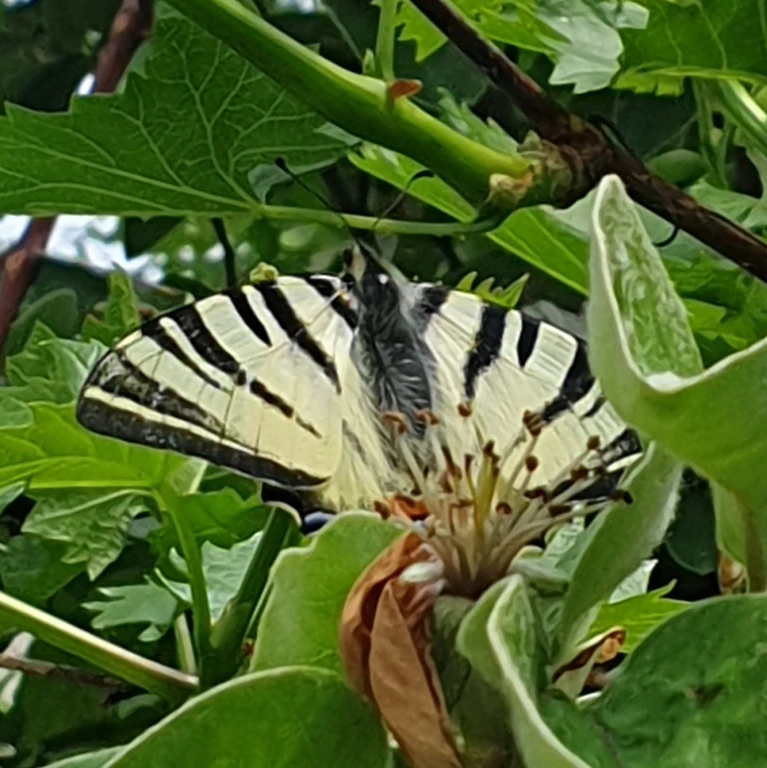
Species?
Iphiclides podalirius
